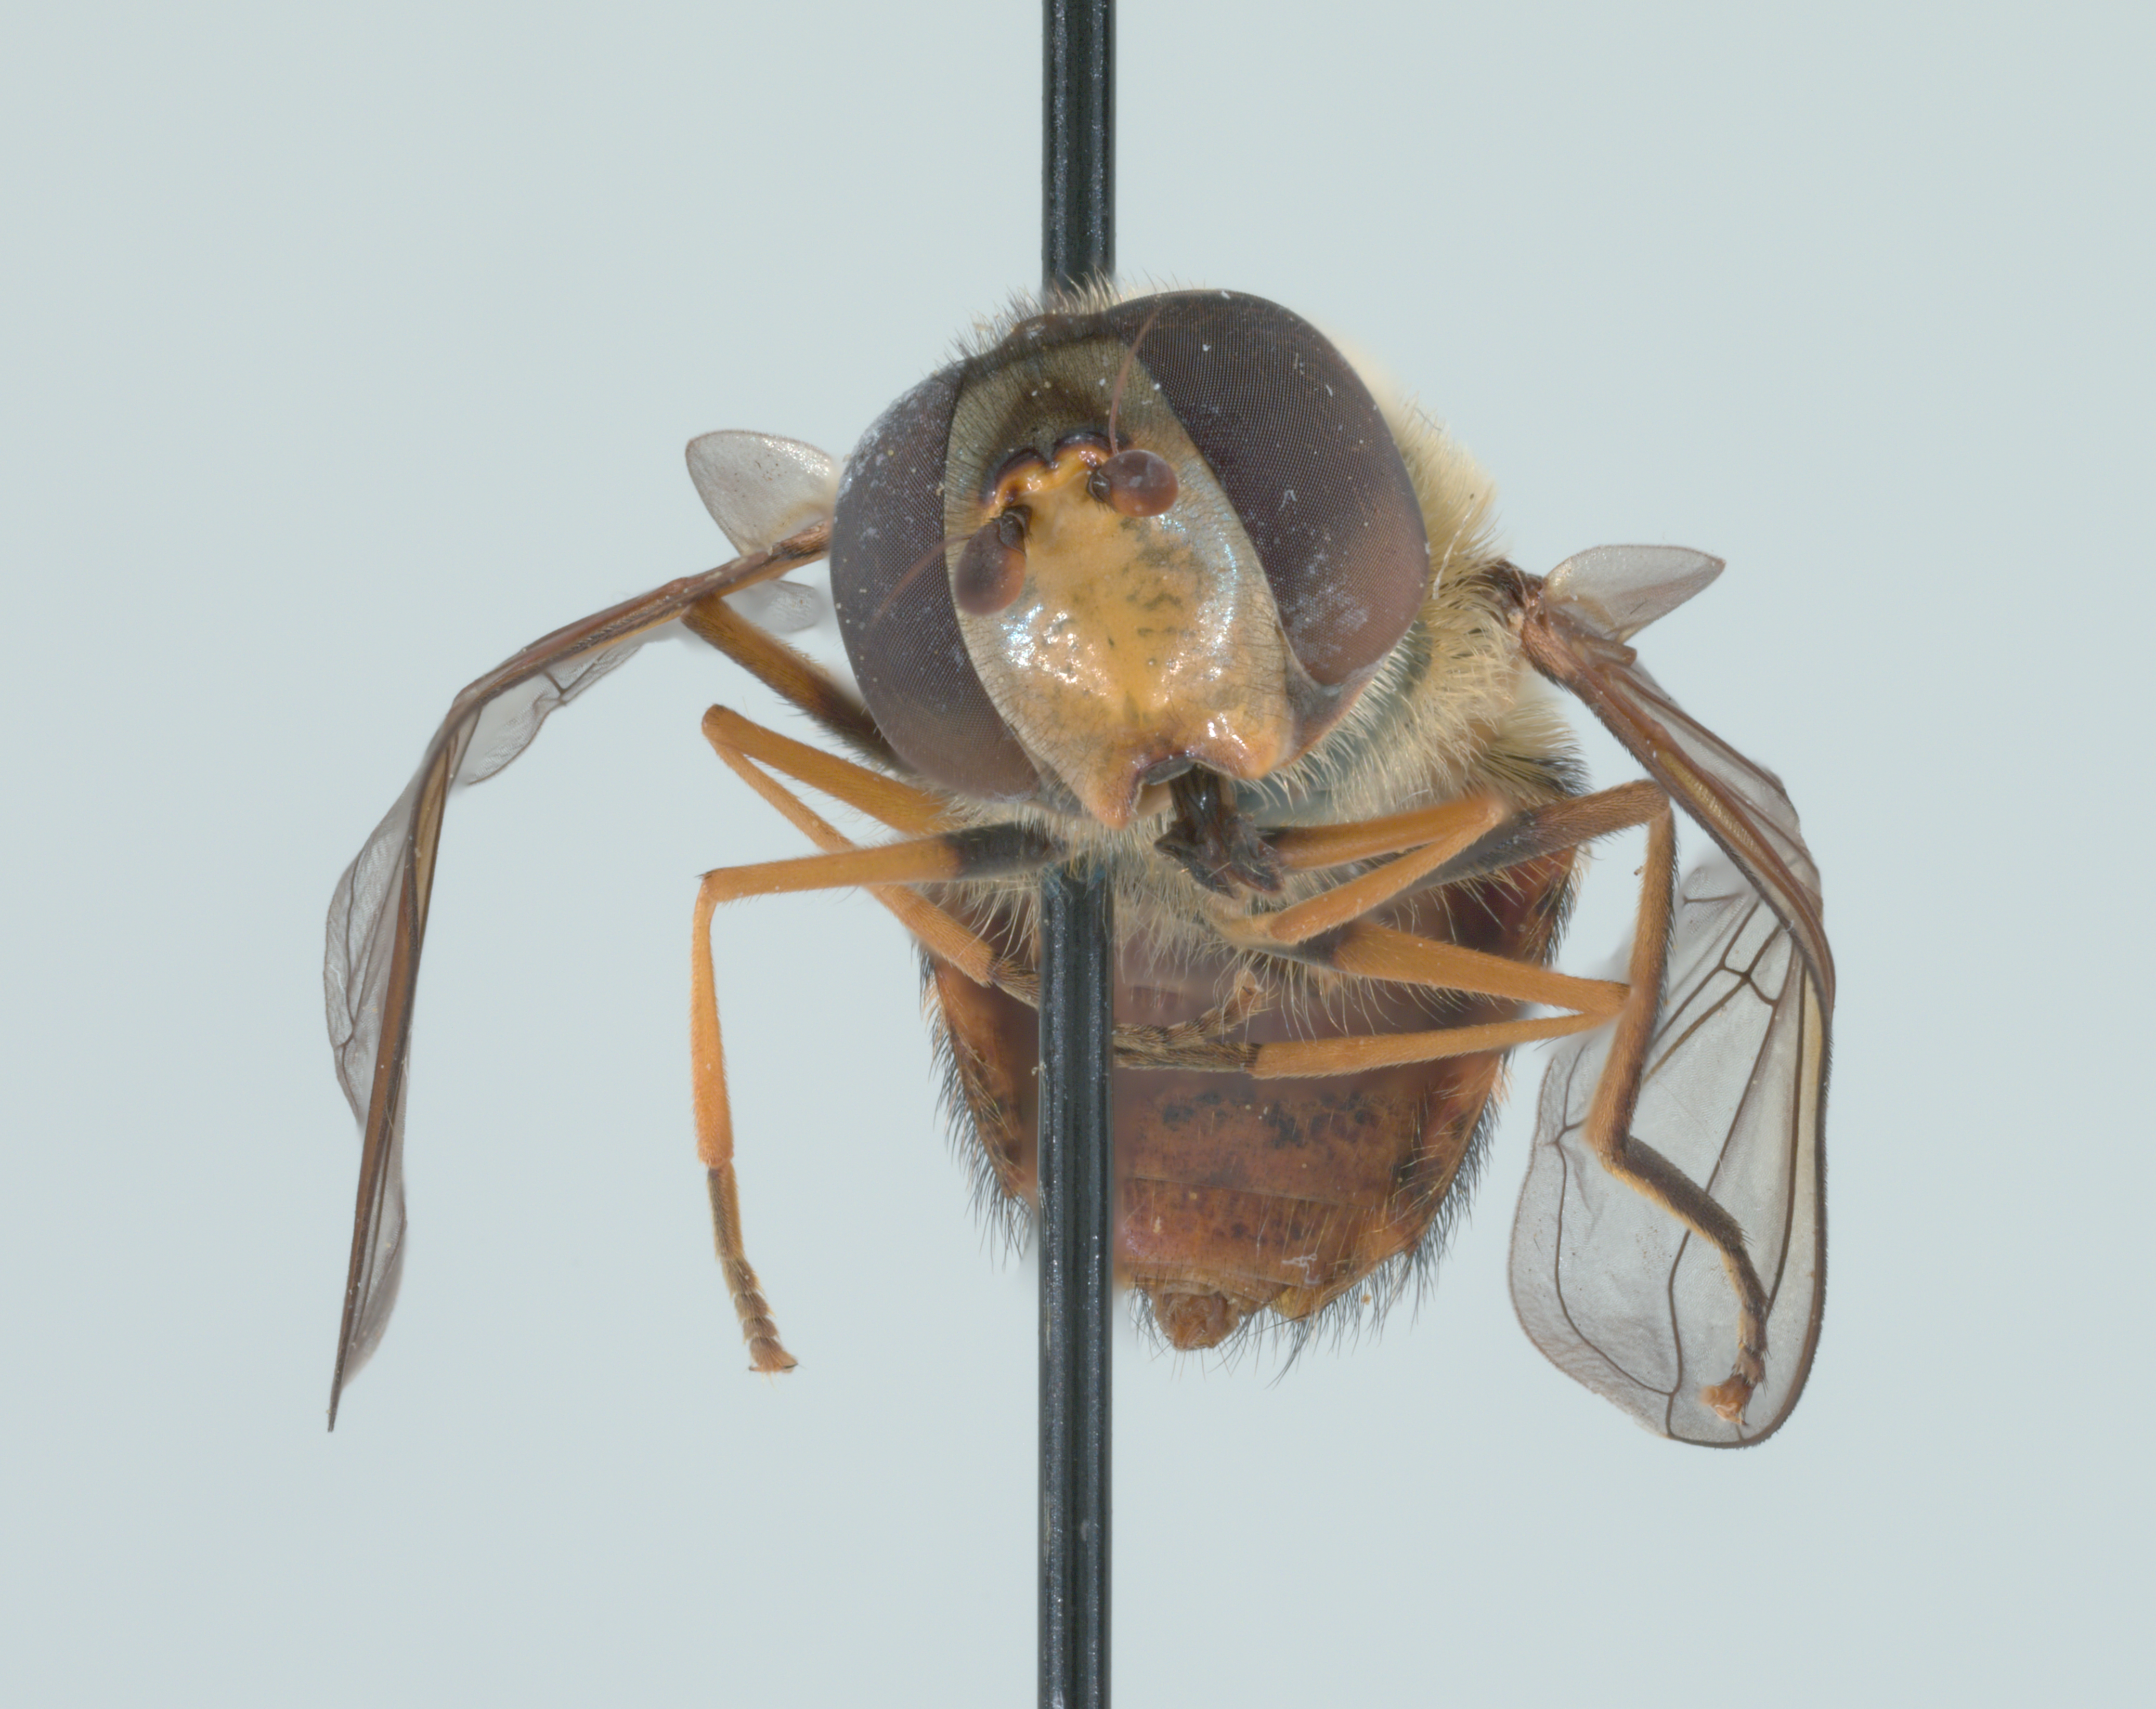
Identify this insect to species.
Syrphus torvus
